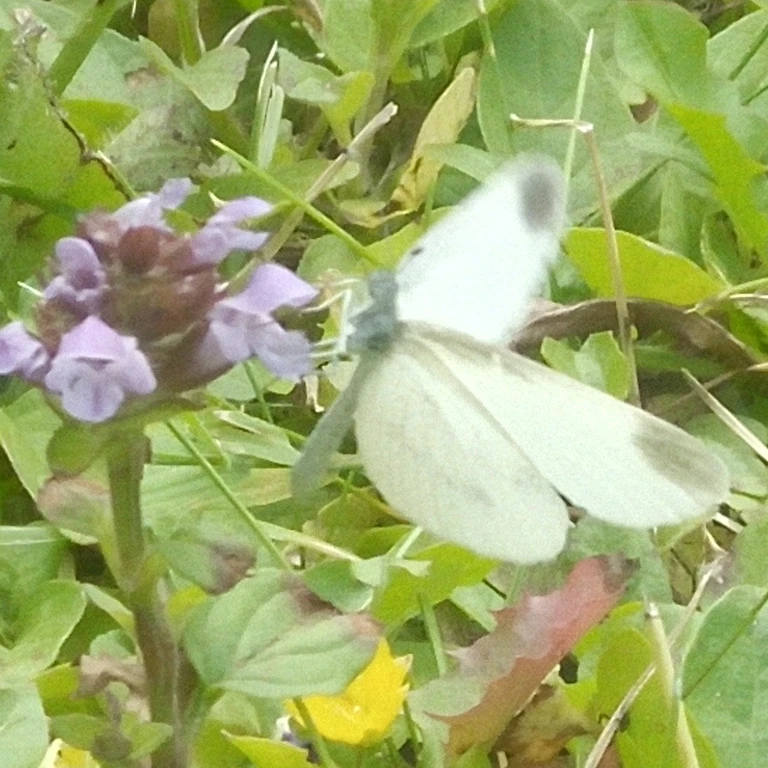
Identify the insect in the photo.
Leptidea sinapis/juvernica
